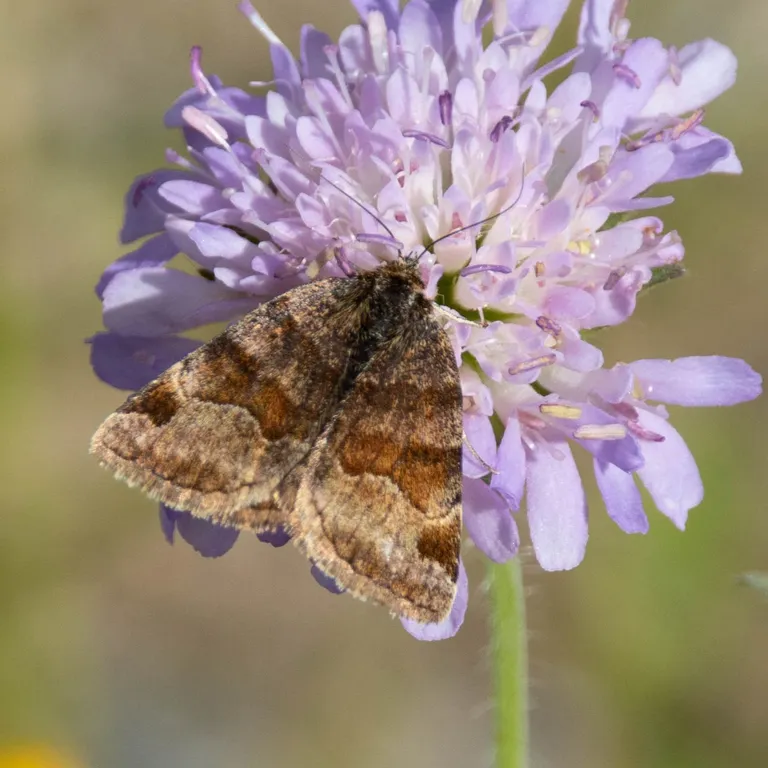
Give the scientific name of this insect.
Euclidia glyphica
